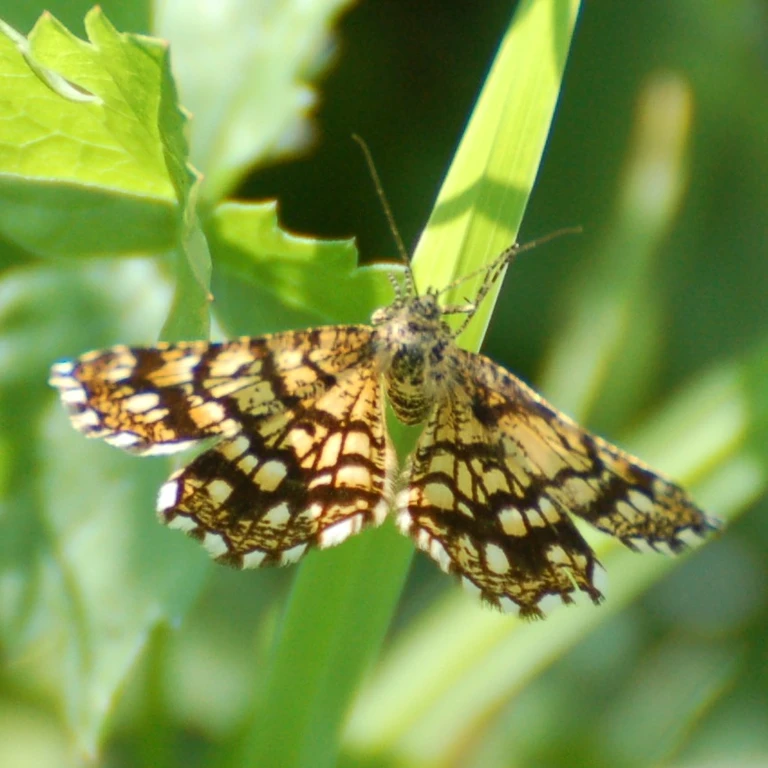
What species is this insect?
Chiasmia clathrata
